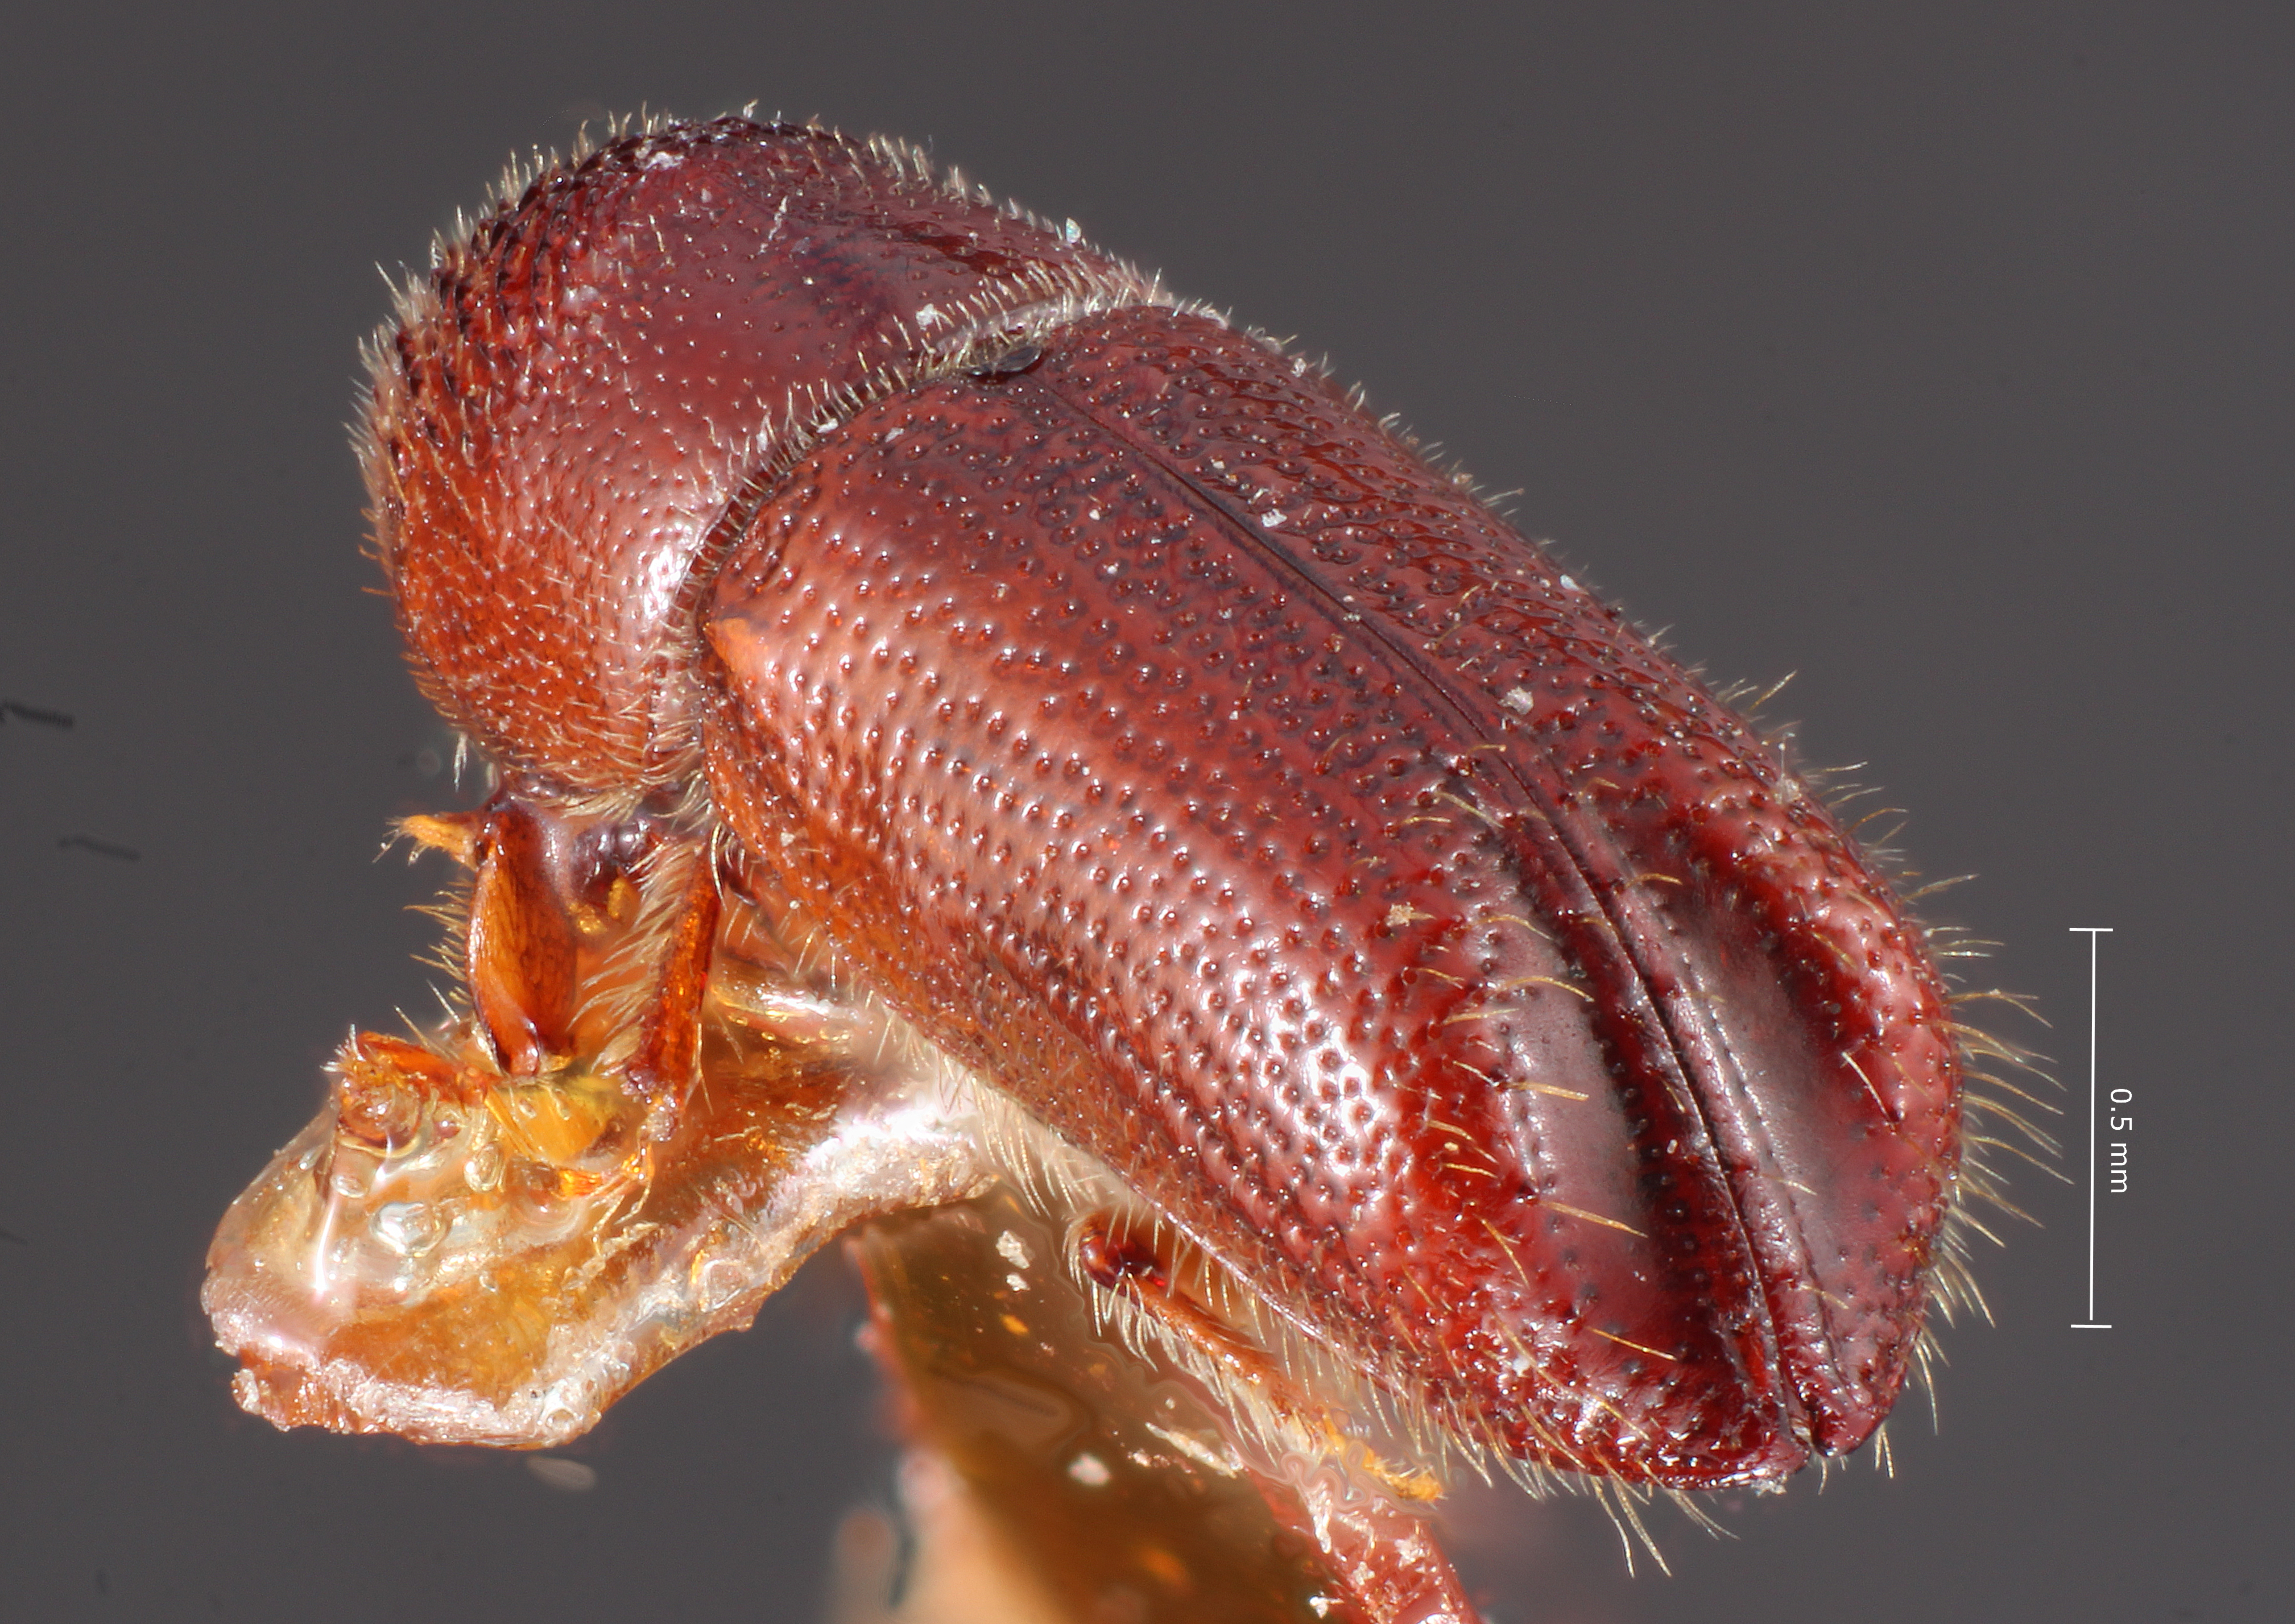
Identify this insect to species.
Pityophthorus grandis
